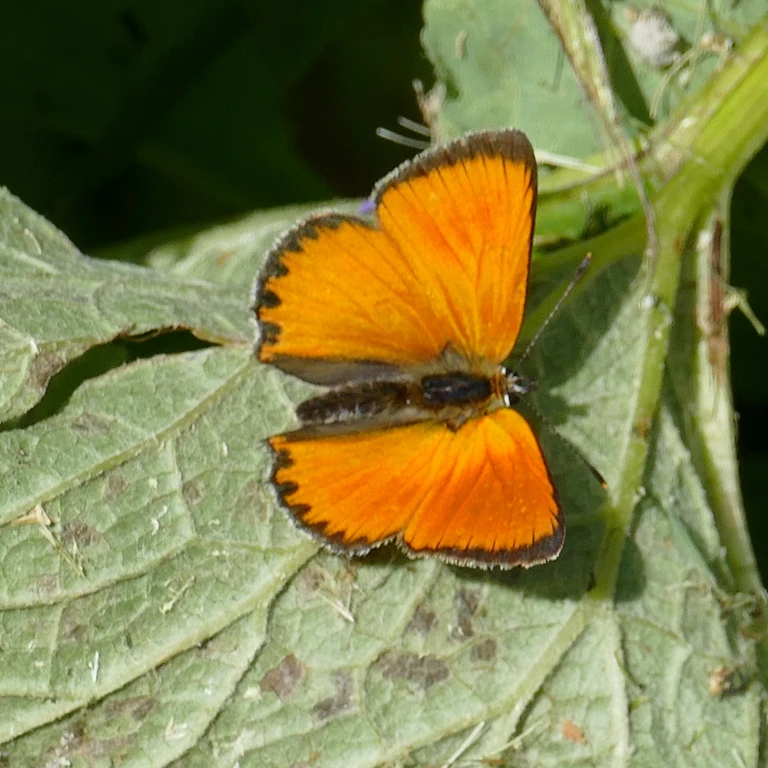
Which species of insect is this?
Lycaena virgaureae
